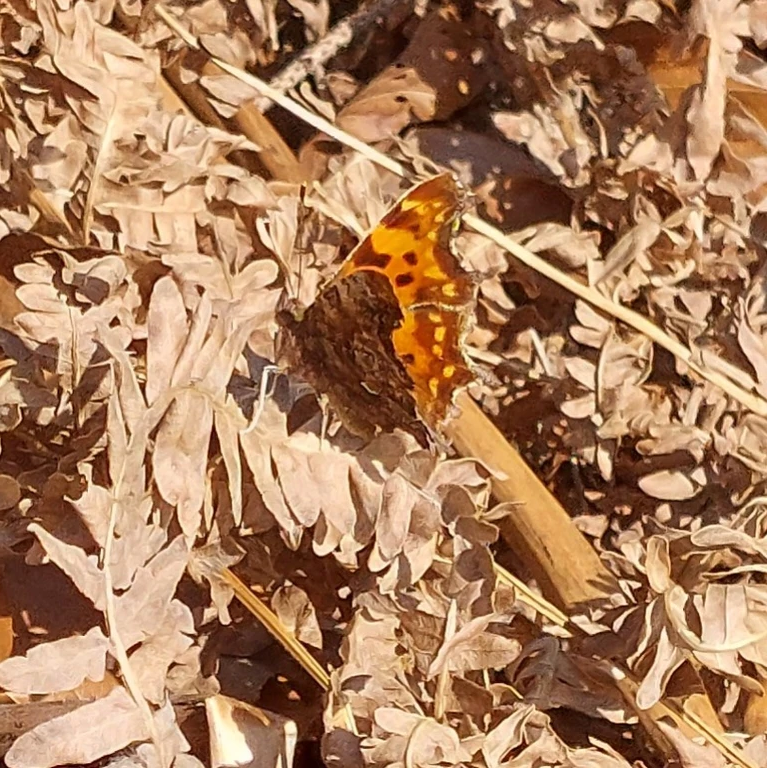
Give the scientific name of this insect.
Polygonia c-album
